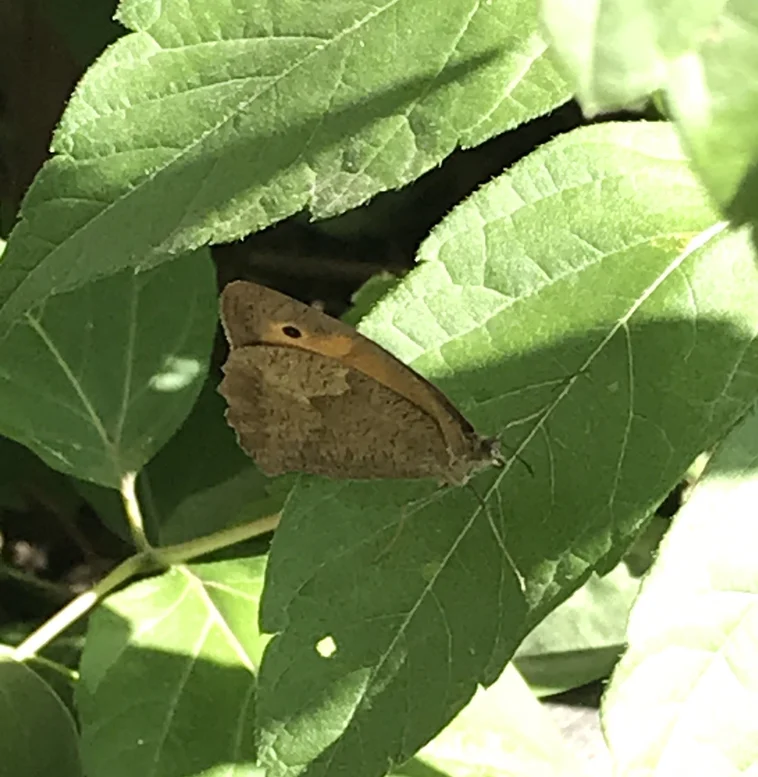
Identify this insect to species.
Maniola jurtina
